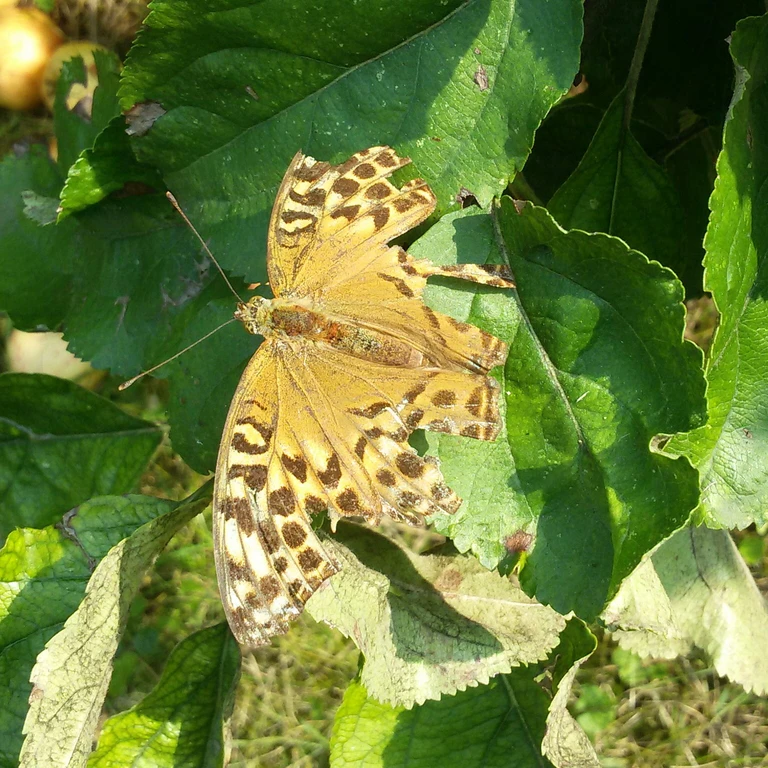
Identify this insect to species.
Argynnis paphia
